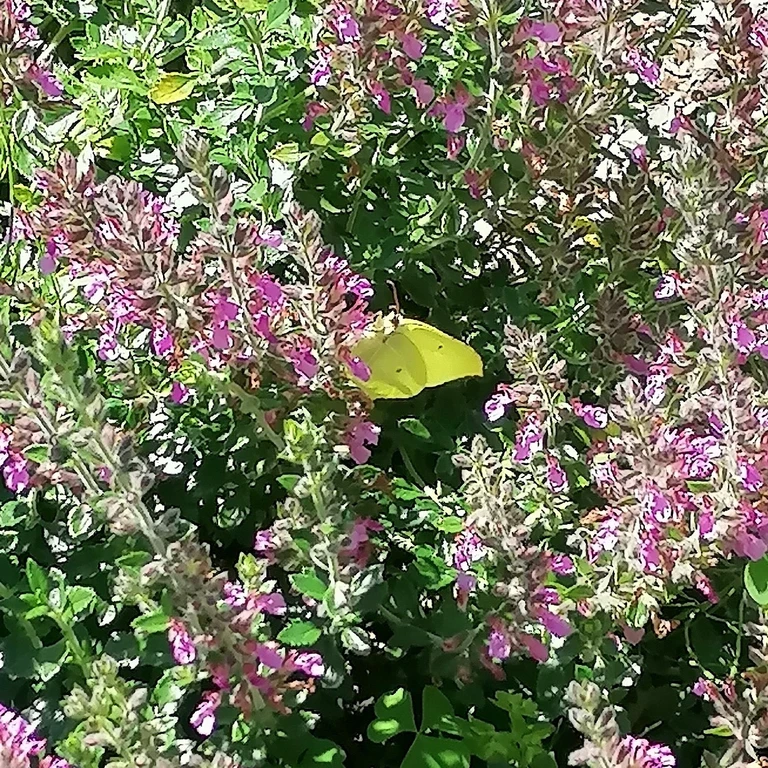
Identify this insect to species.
Gonepteryx rhamni
